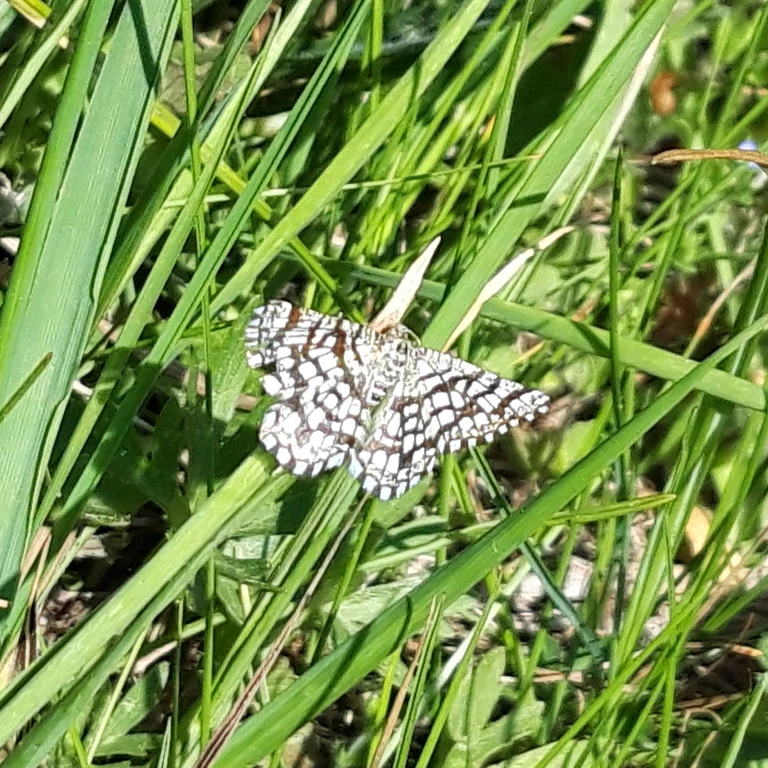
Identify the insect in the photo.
Chiasmia clathrata
